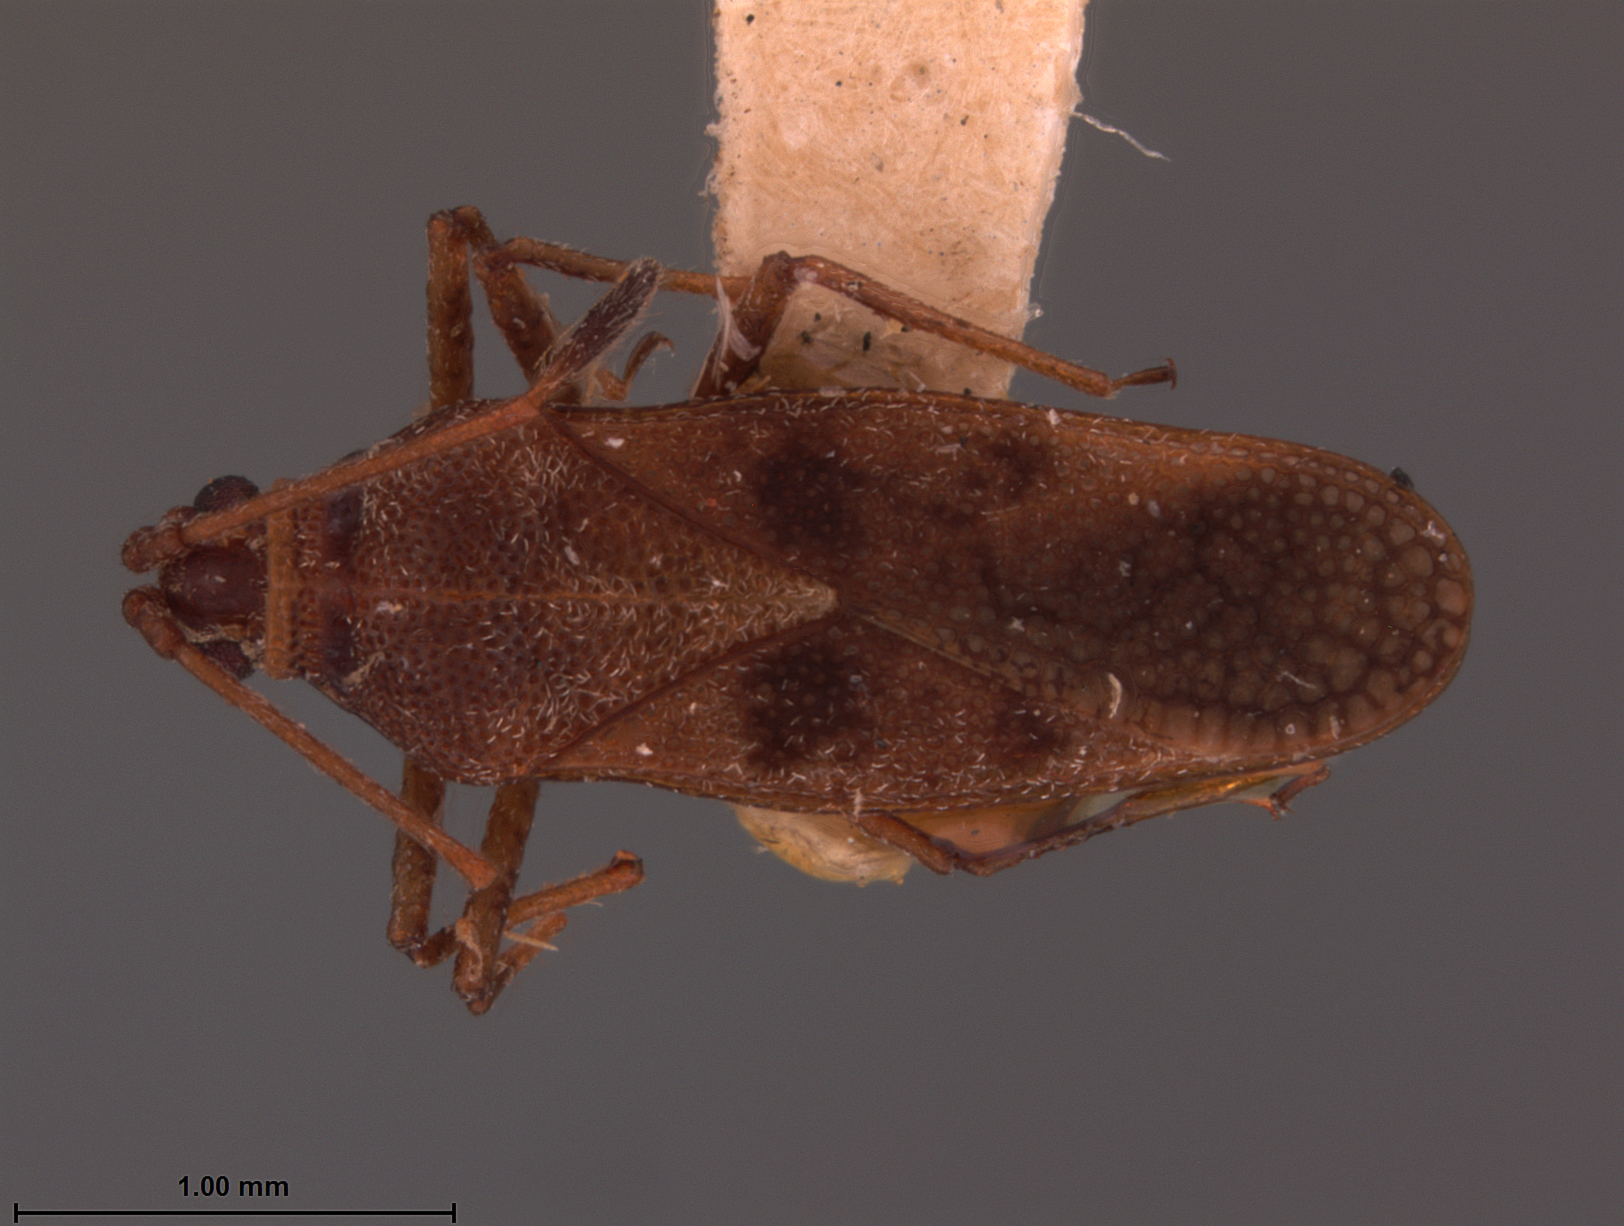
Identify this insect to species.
Leptoypha morrisoni
